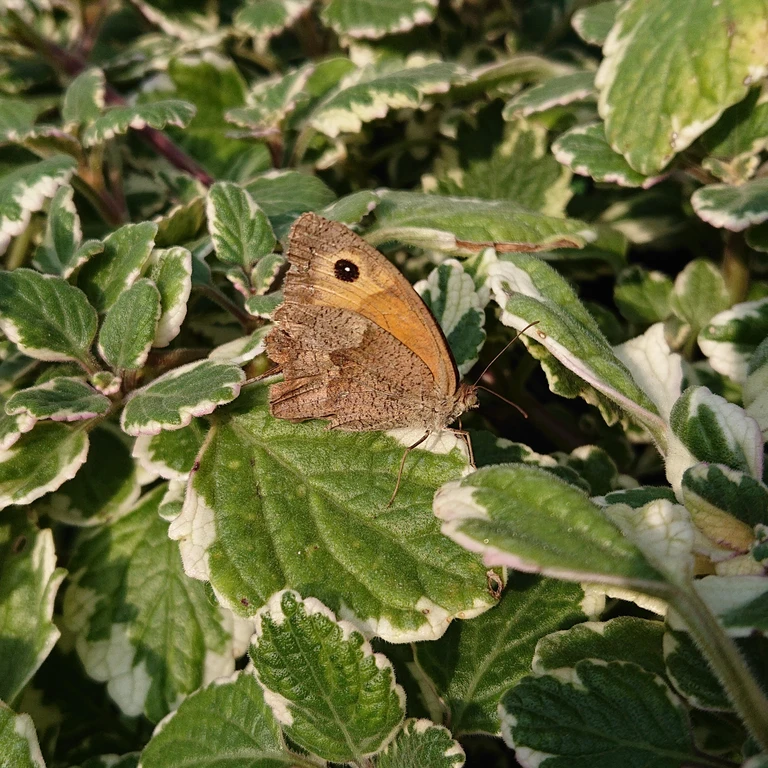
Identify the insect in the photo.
Maniola jurtina
